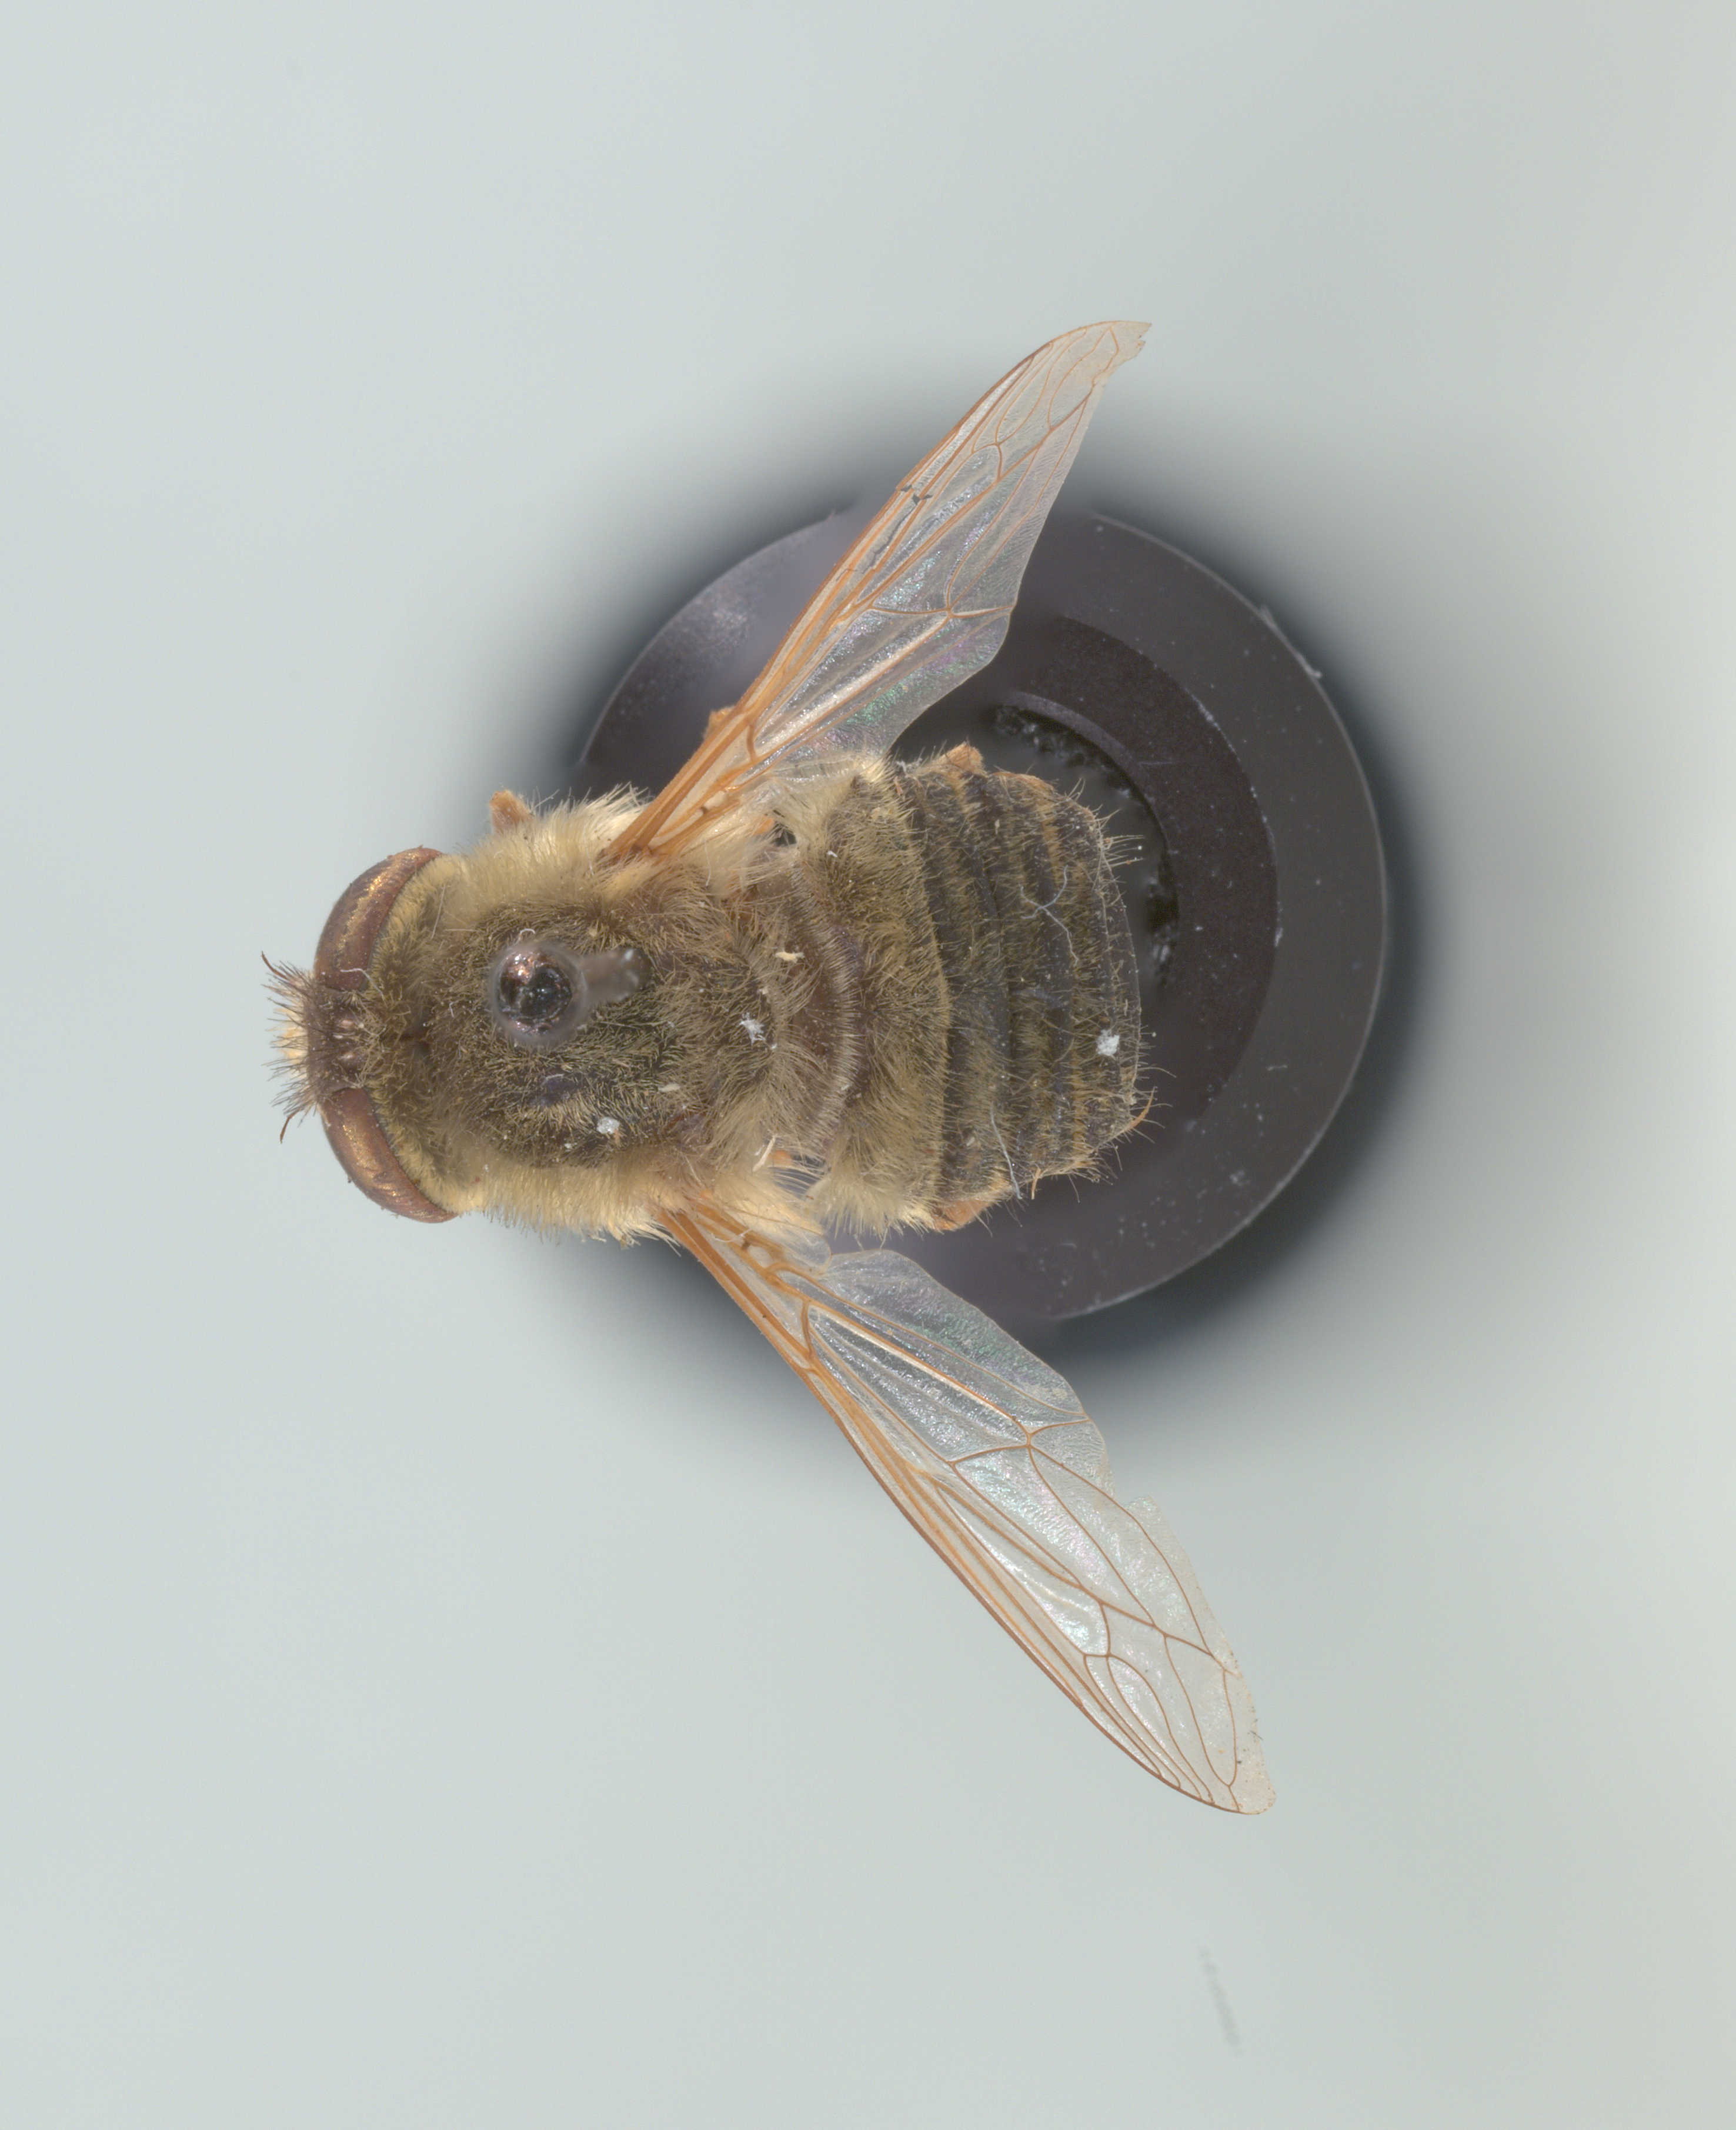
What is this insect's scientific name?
Neorhynchocephalus sackenii
